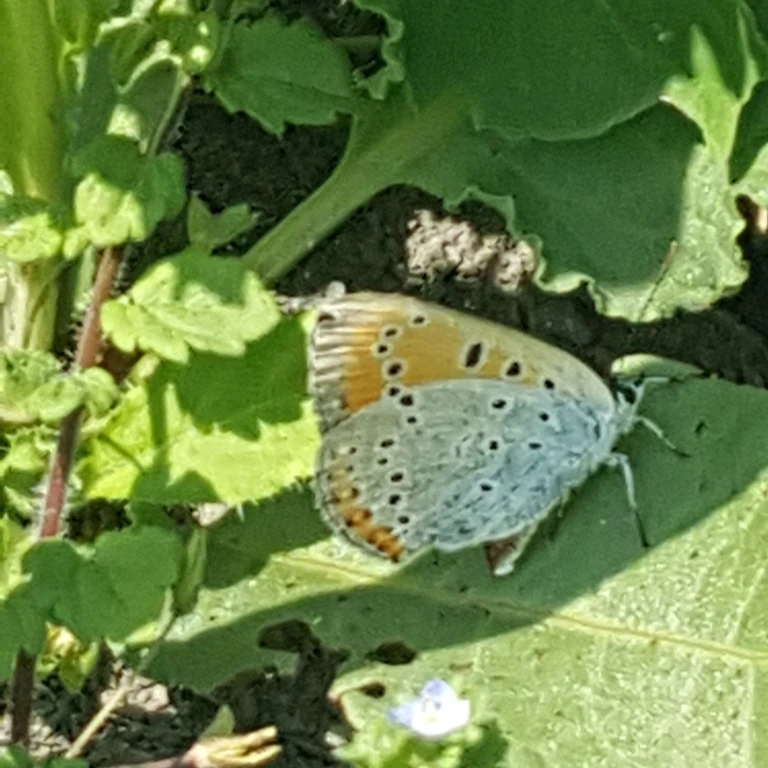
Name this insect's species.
Lycaena dispar
